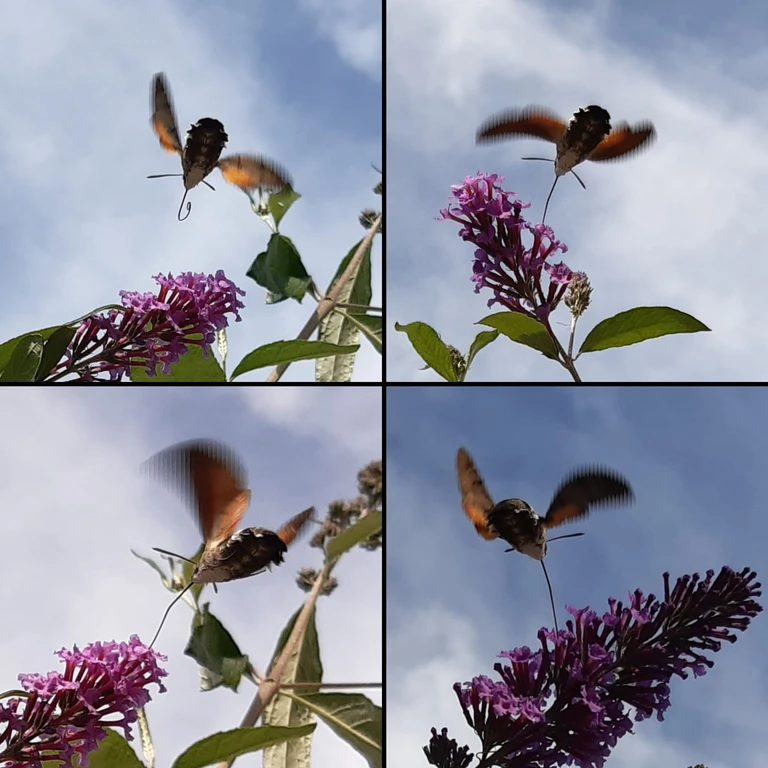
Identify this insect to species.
Macroglossum stellatarum
